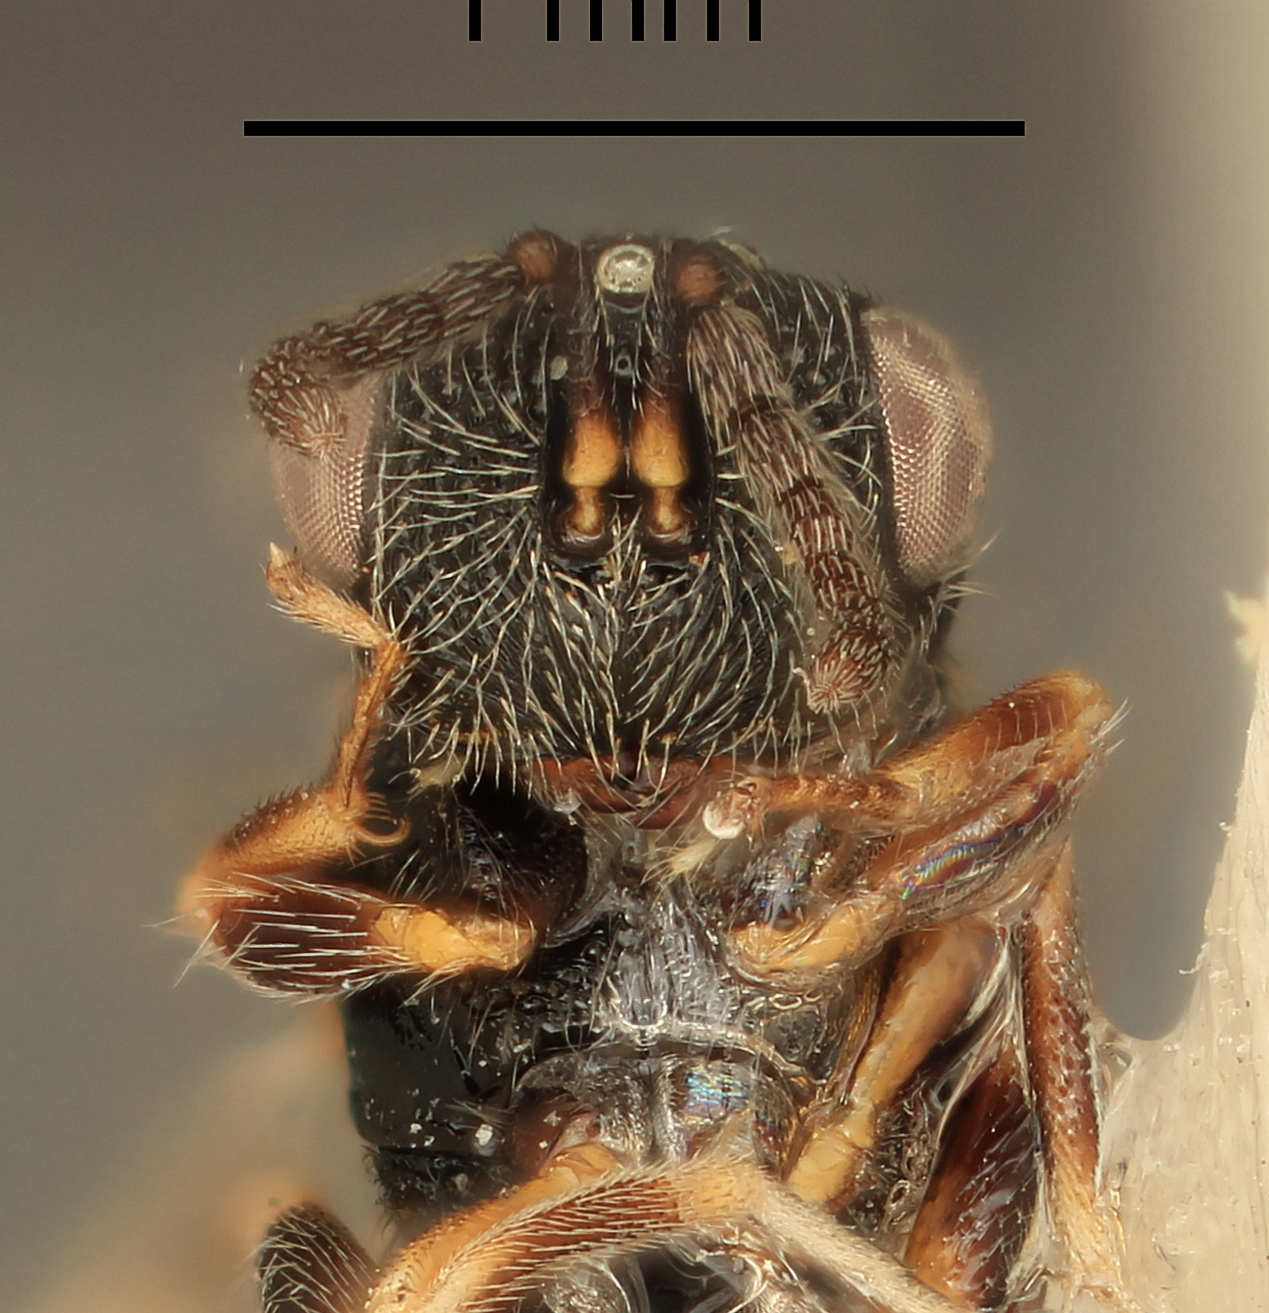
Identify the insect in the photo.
Eurytoma californica
